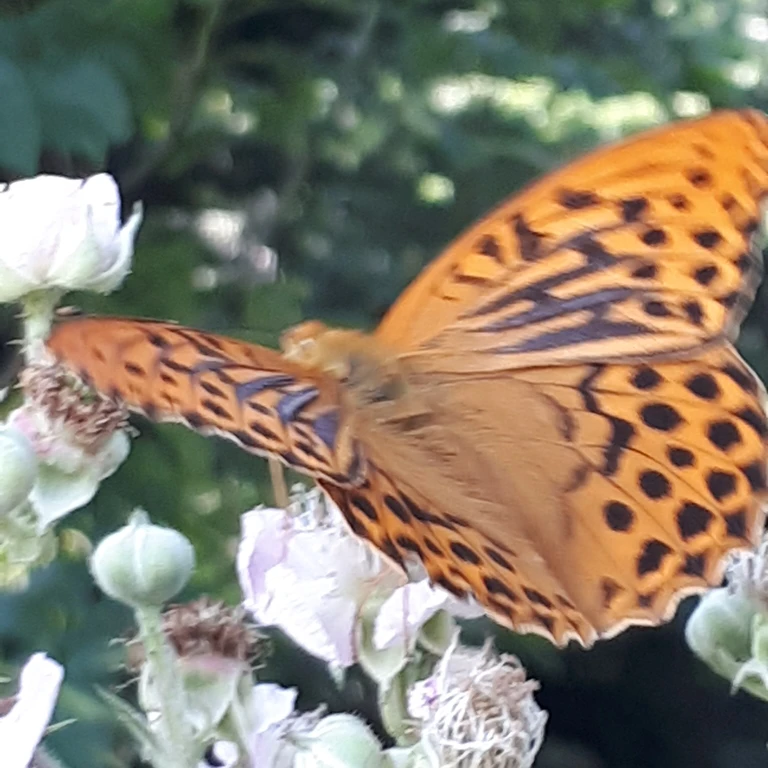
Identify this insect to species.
Argynnis paphia
